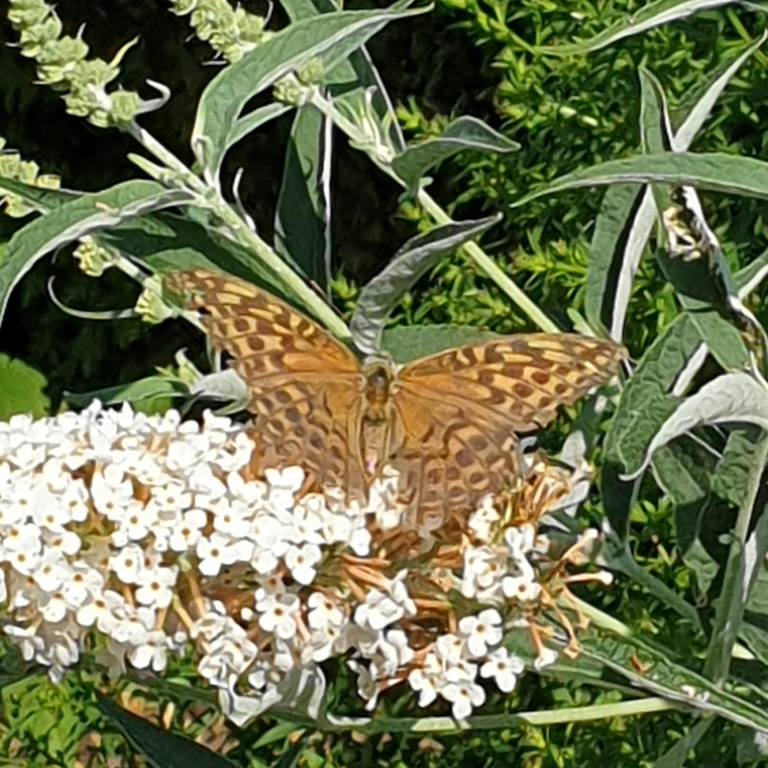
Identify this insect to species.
Argynnis paphia
